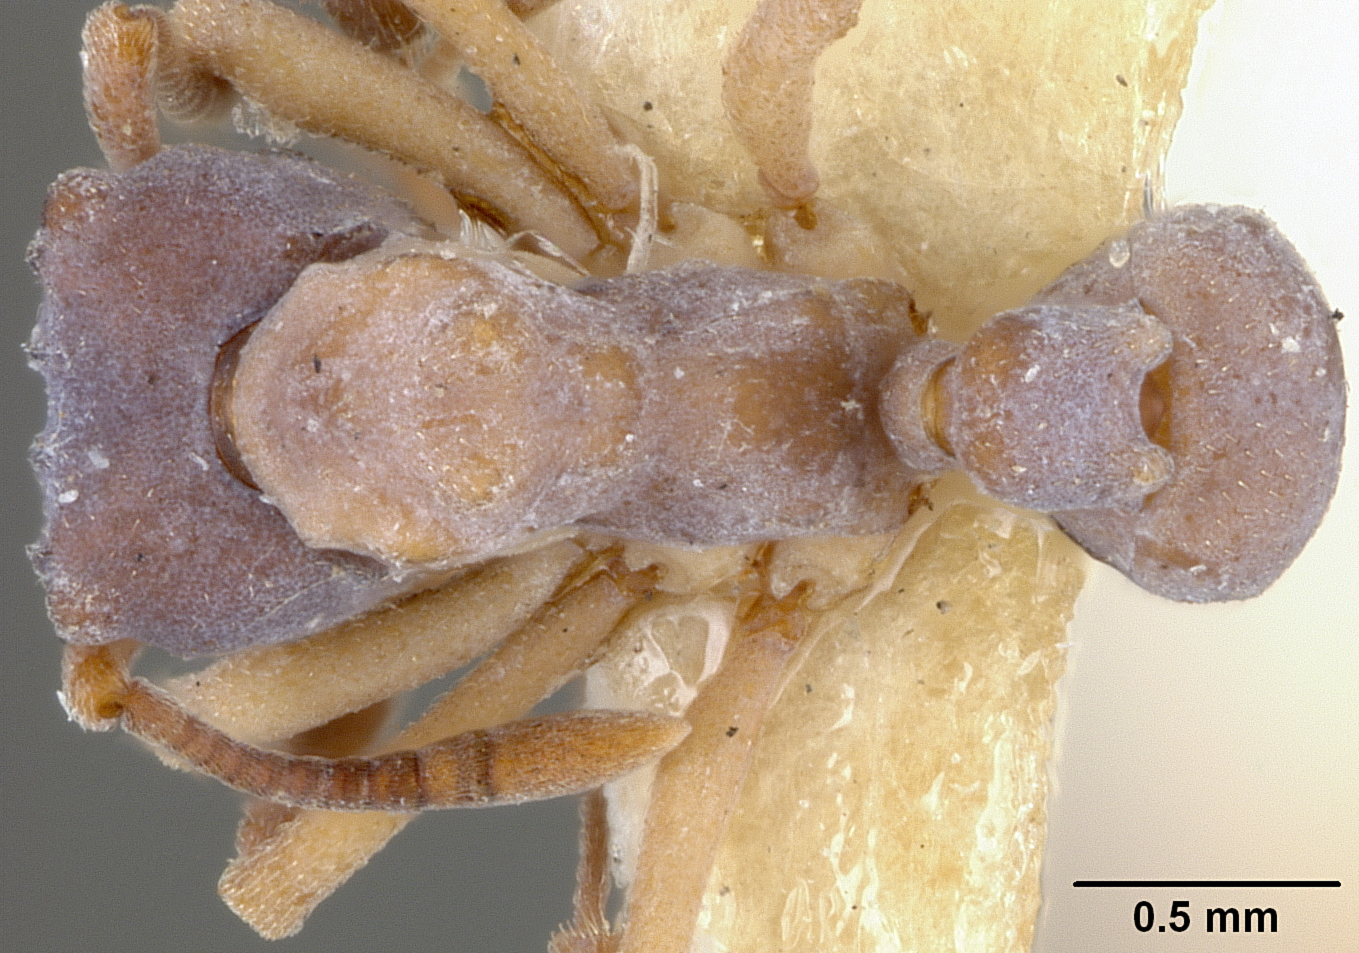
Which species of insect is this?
Cyphomyrmex bigibbosus
